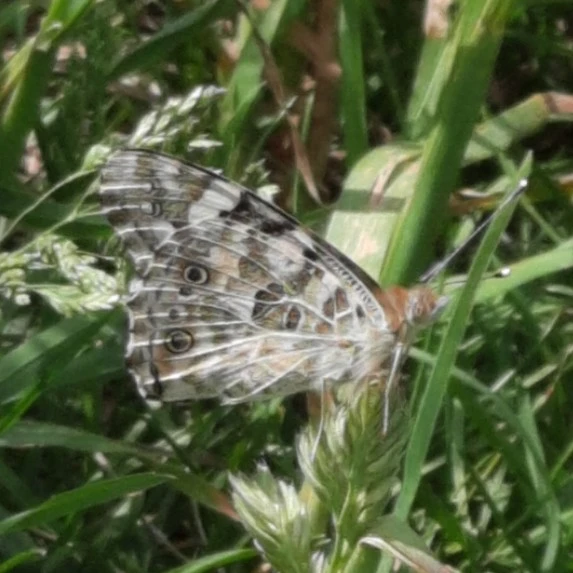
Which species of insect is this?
Vanessa cardui
